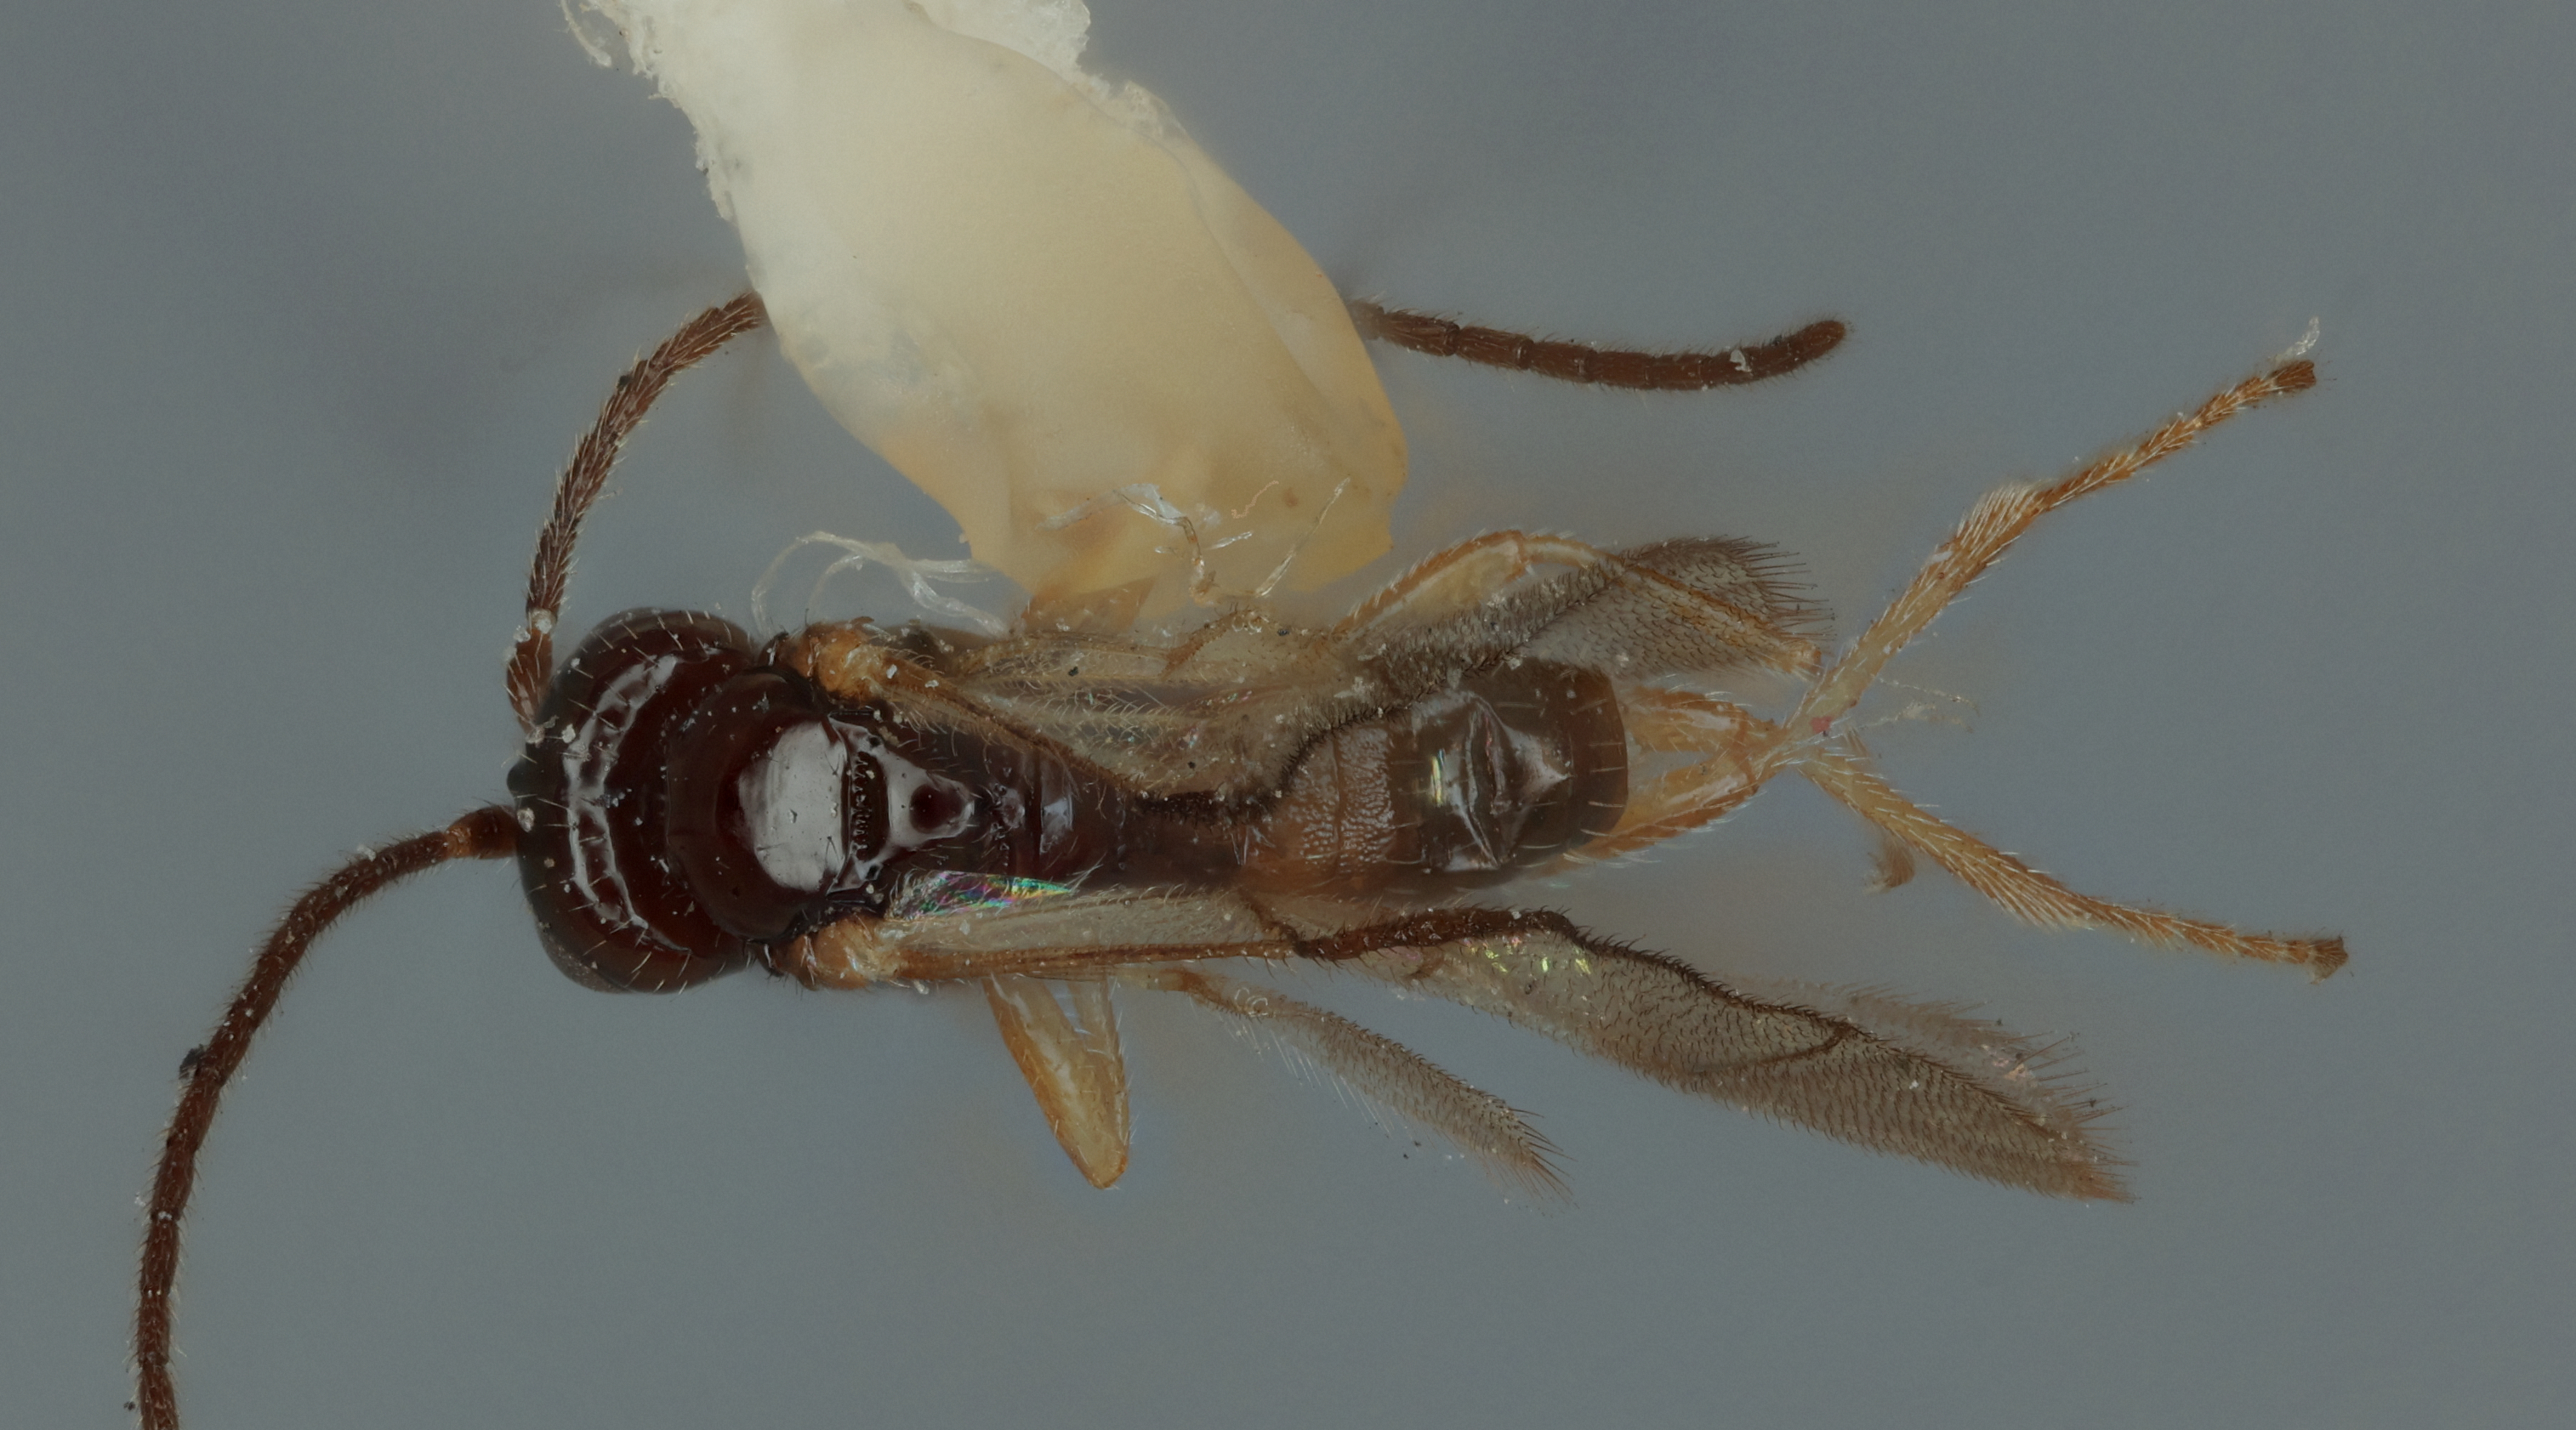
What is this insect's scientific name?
Opius suturalis
